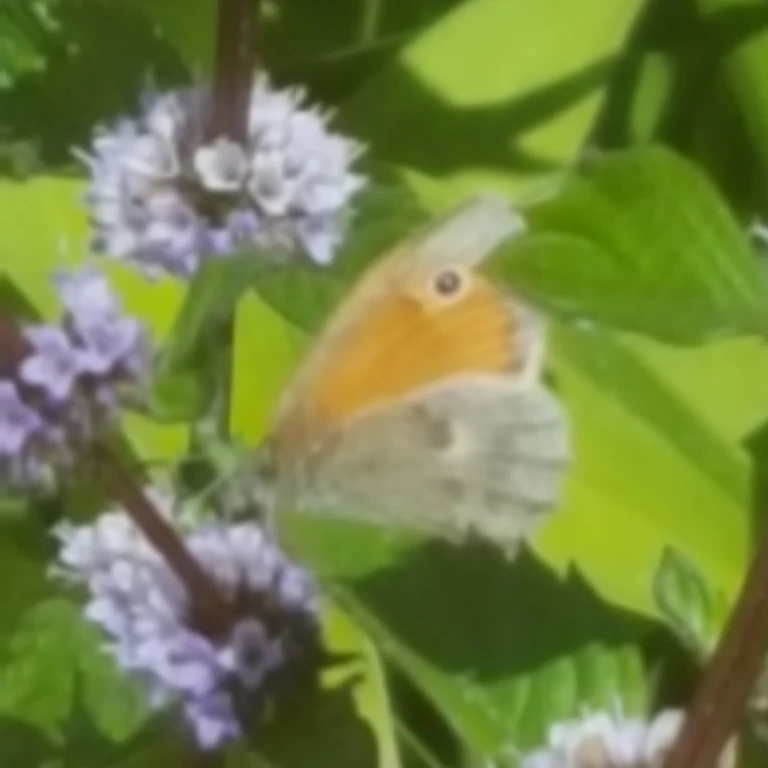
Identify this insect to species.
Coenonympha pamphilus
